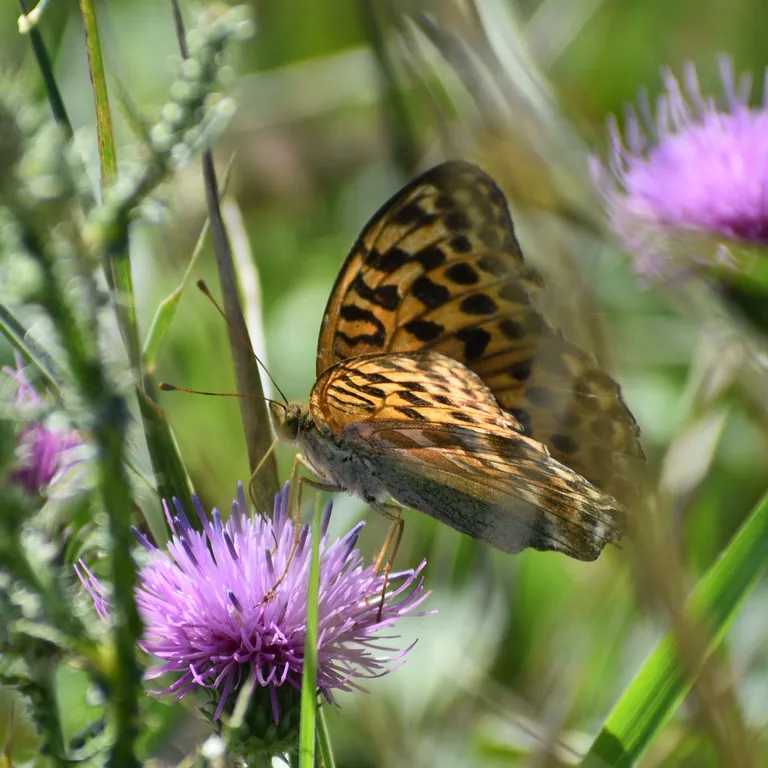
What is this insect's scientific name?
Argynnis paphia
